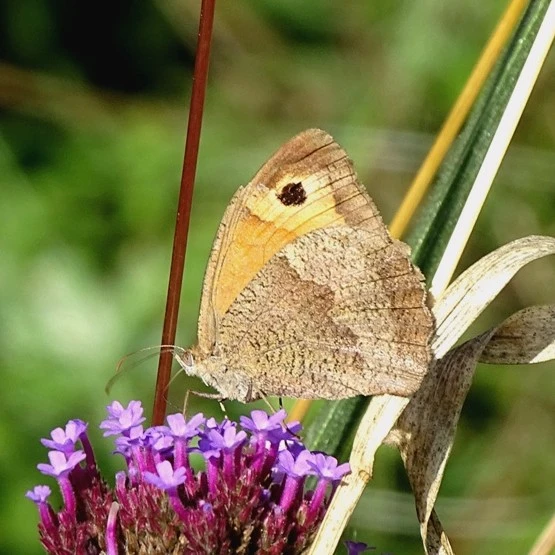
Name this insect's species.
Maniola jurtina
